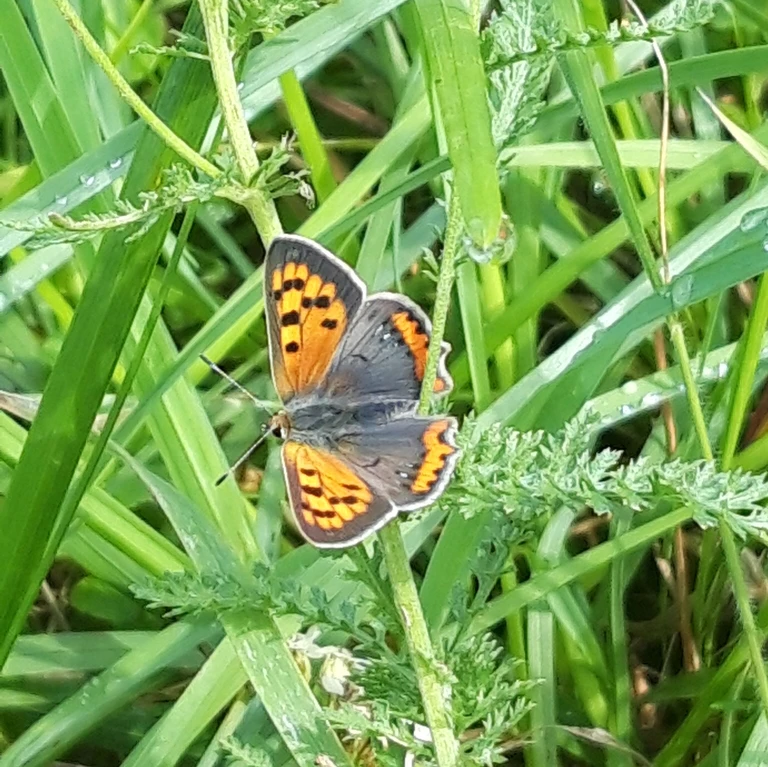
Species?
Lycaena phlaeas
